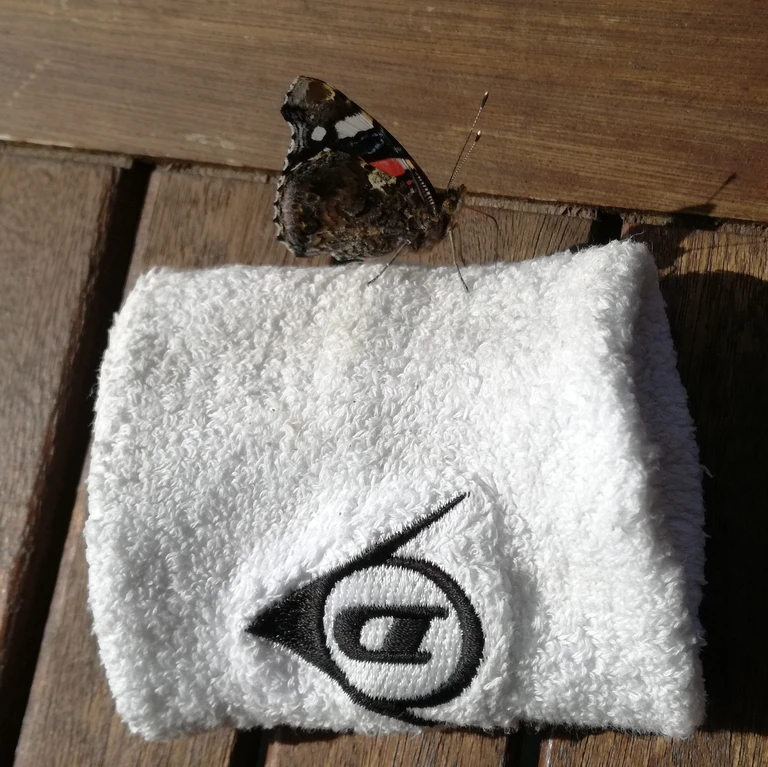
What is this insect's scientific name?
Vanessa atalanta
